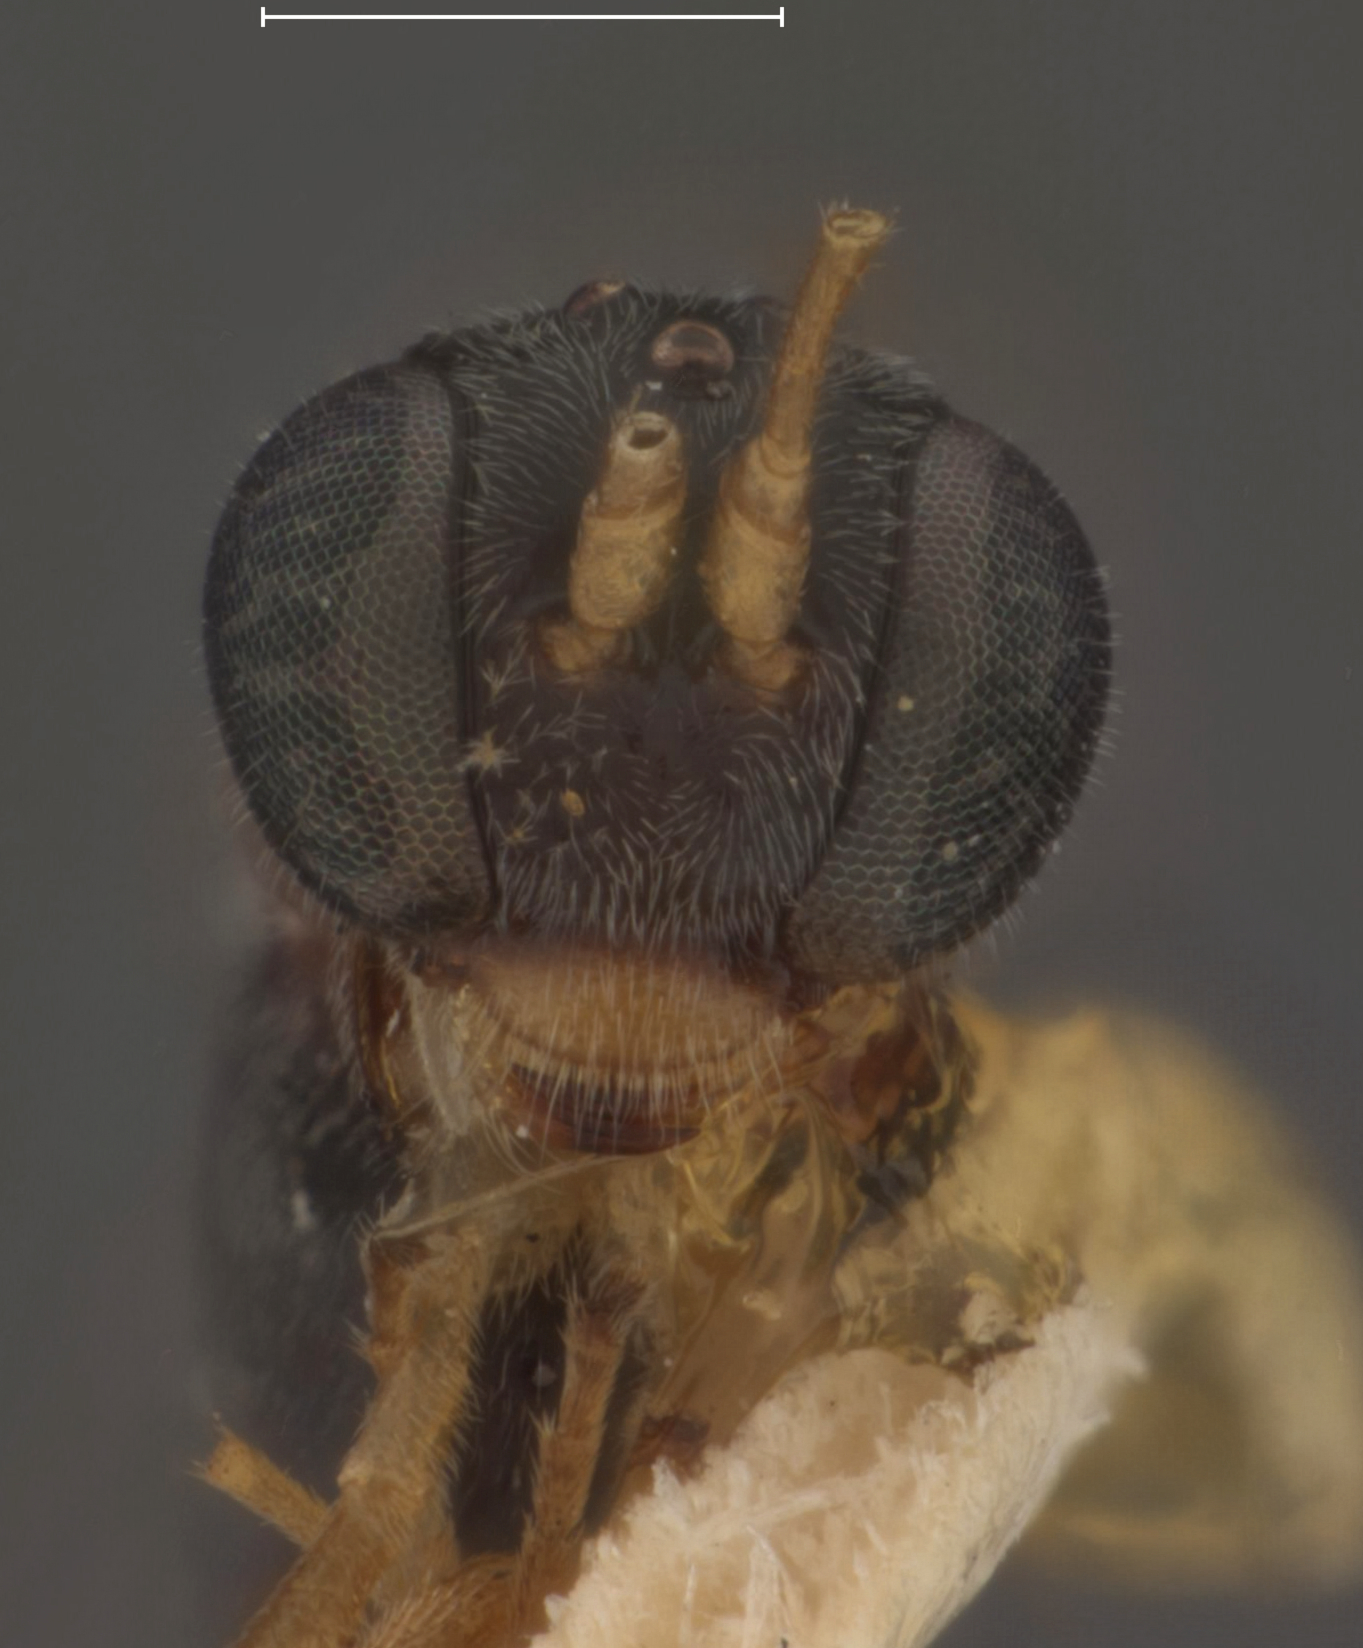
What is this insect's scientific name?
Thymaris americanus
